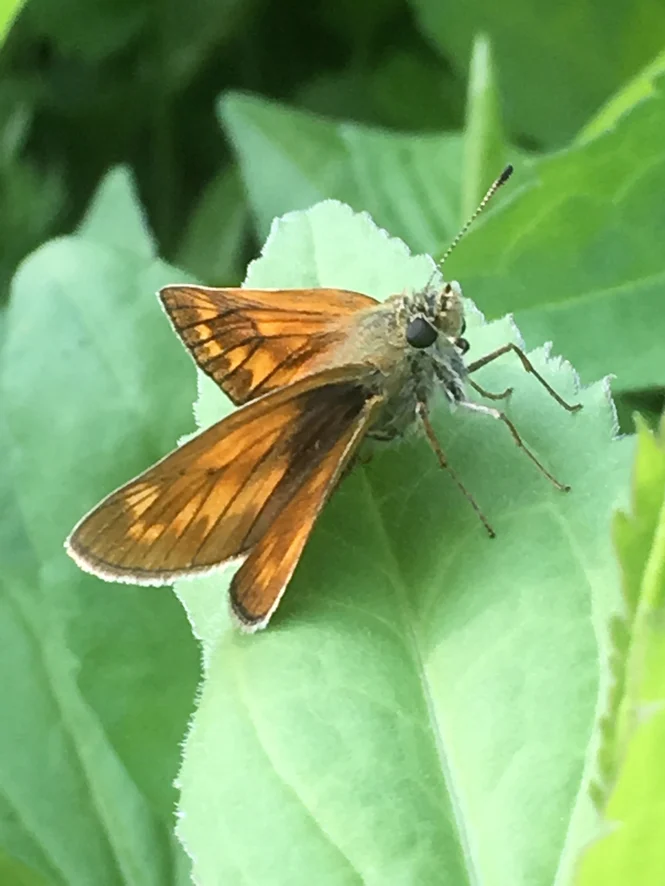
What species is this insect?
Ochlodes sylvanus (also Ochlodes venata)
